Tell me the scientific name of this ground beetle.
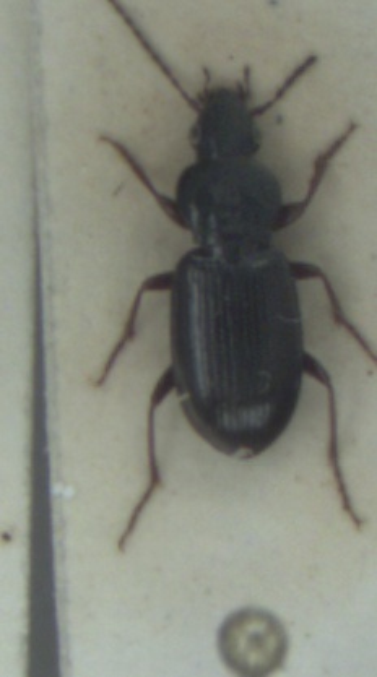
Pterostichus strenuus
